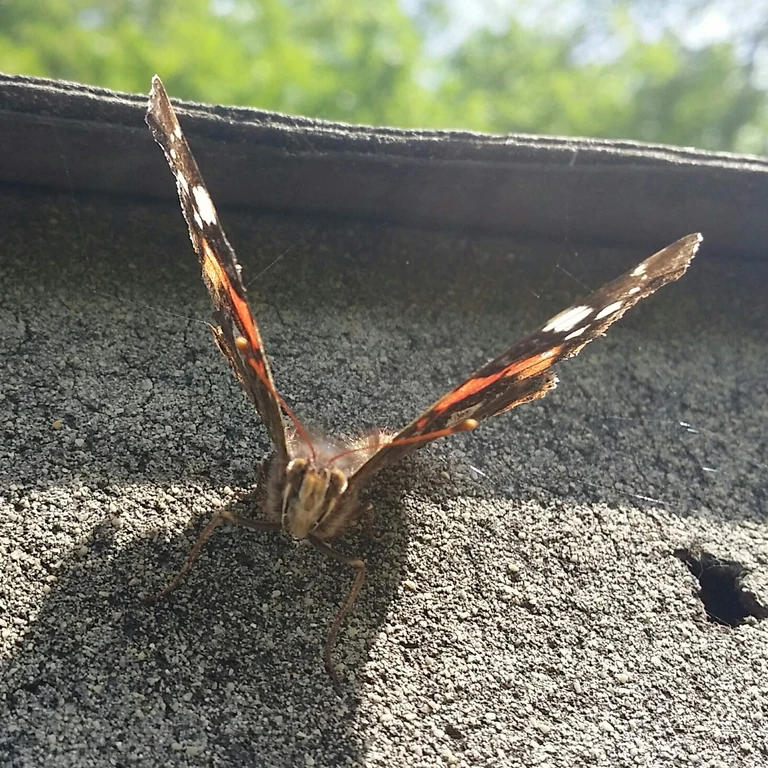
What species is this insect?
Vanessa atalanta
